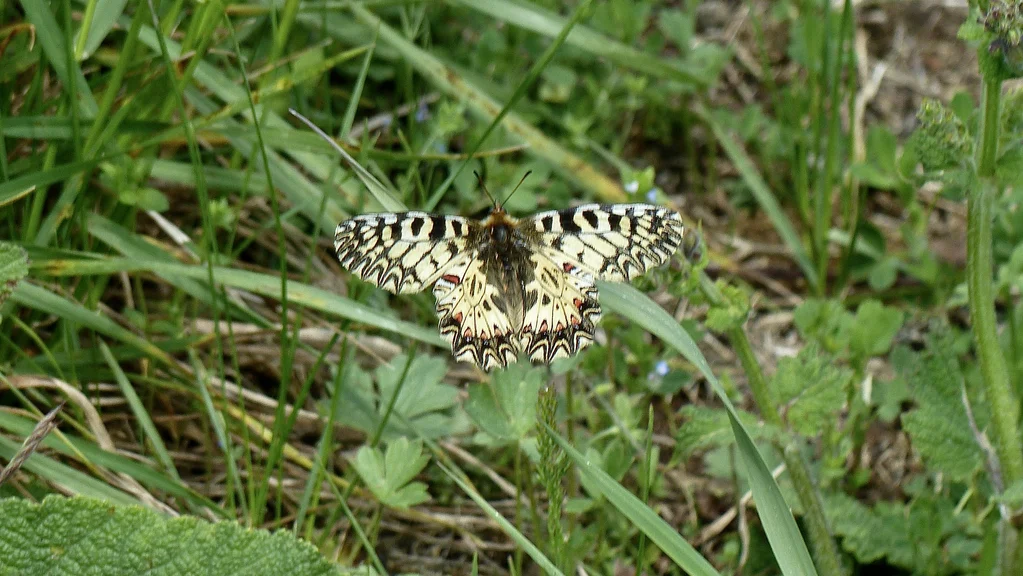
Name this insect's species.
Zerynthia polyxena
